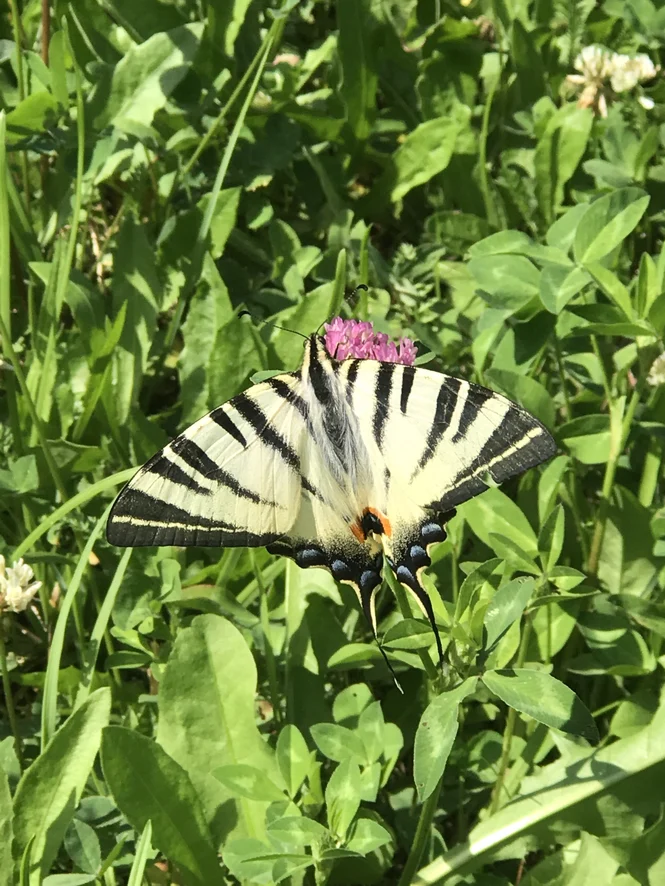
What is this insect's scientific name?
Iphiclides podalirius
